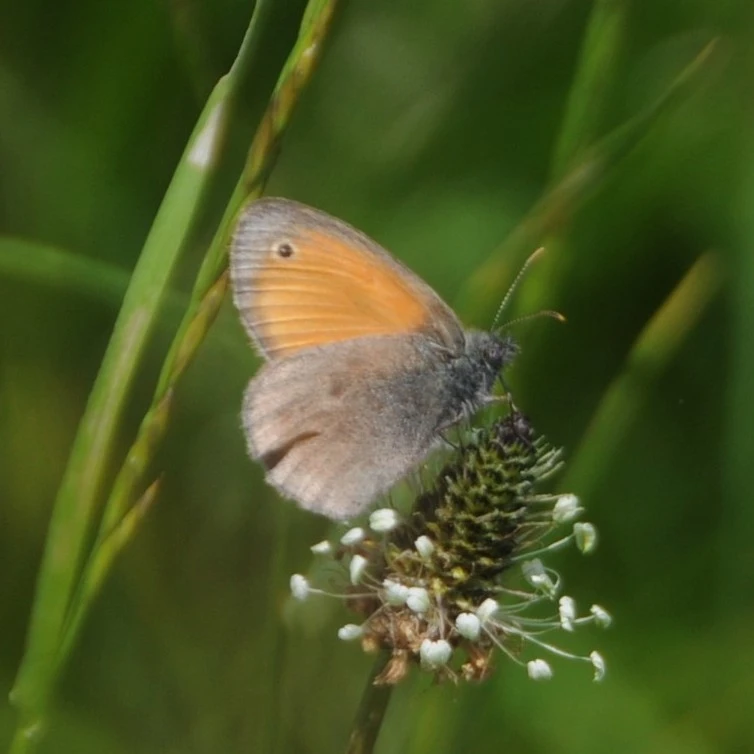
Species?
Coenonympha pamphilus
